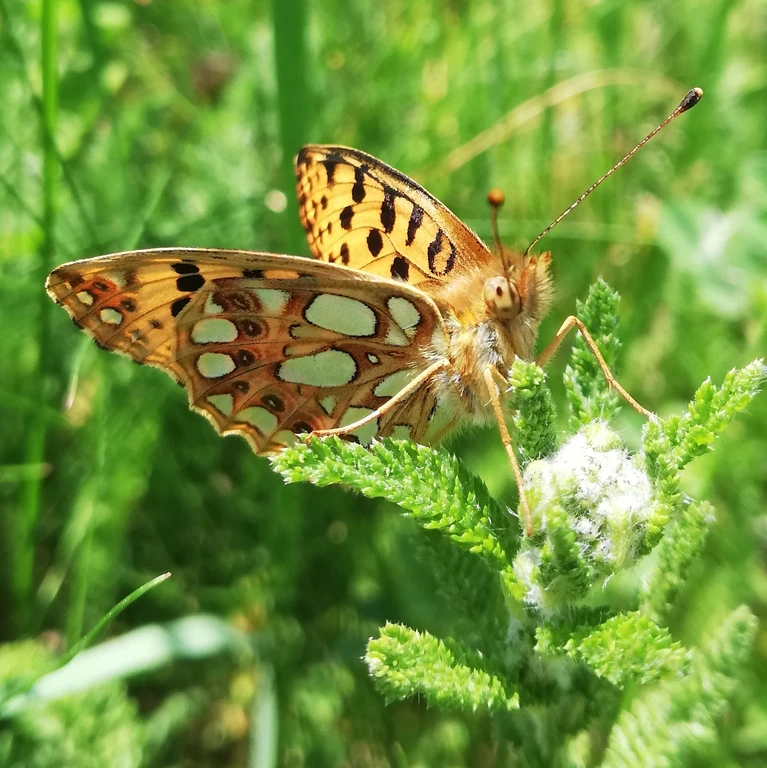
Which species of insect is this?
Issoria lathonia
